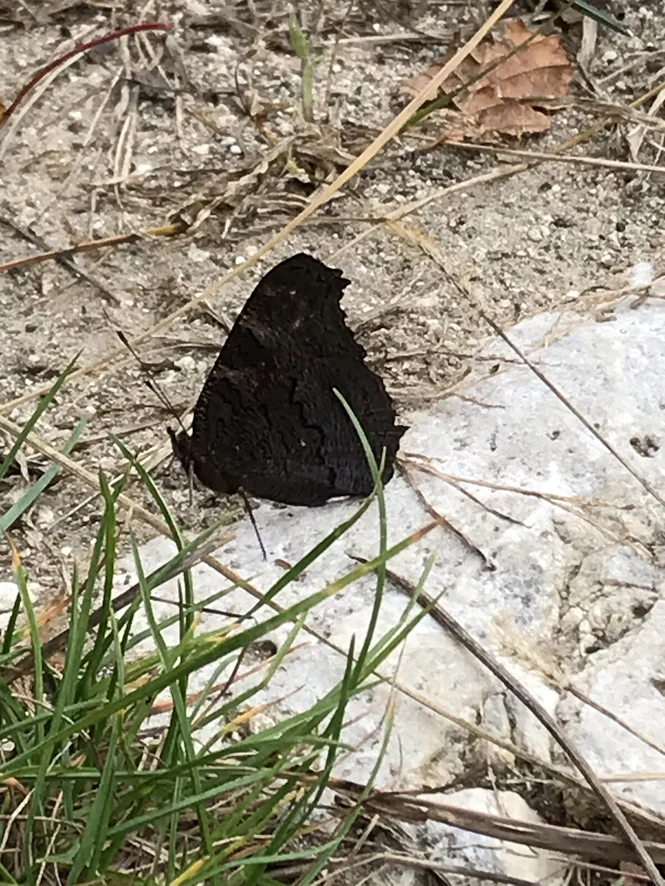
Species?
Aglais io
